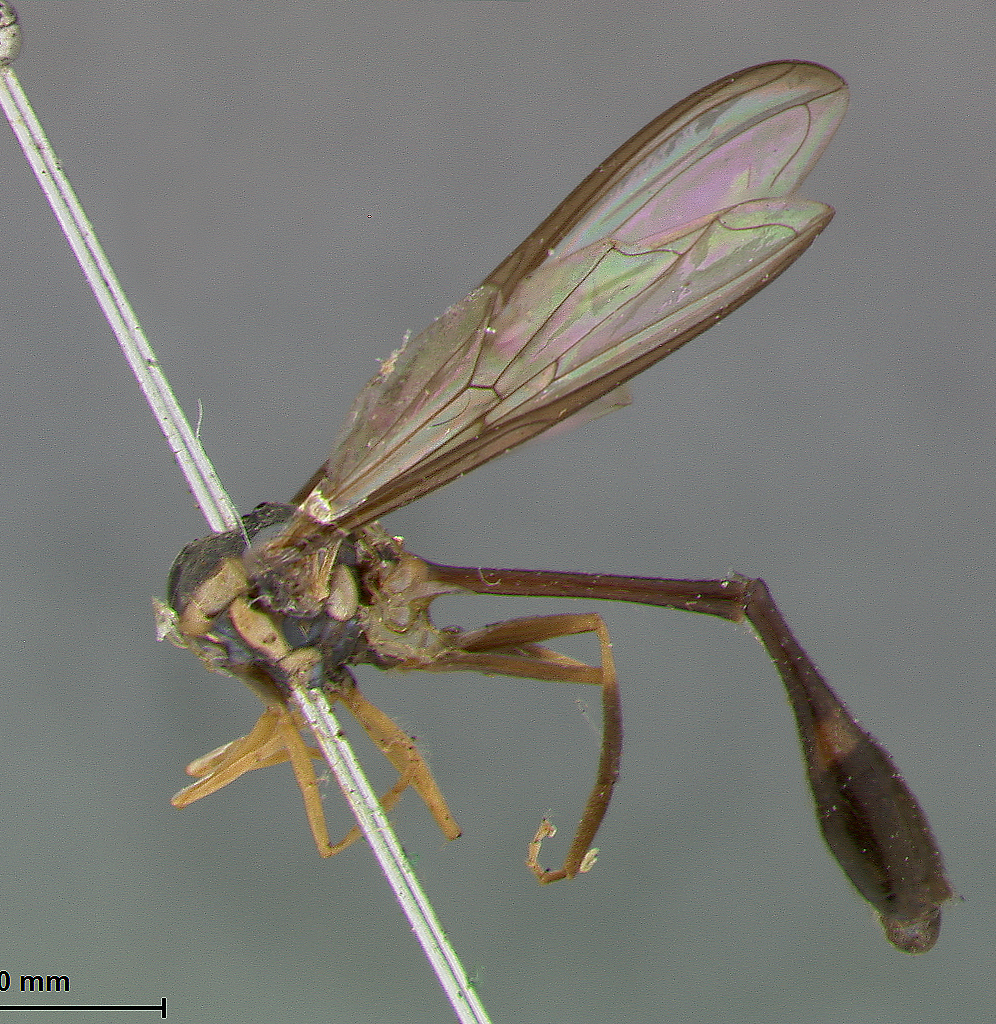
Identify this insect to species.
Baccha signata
